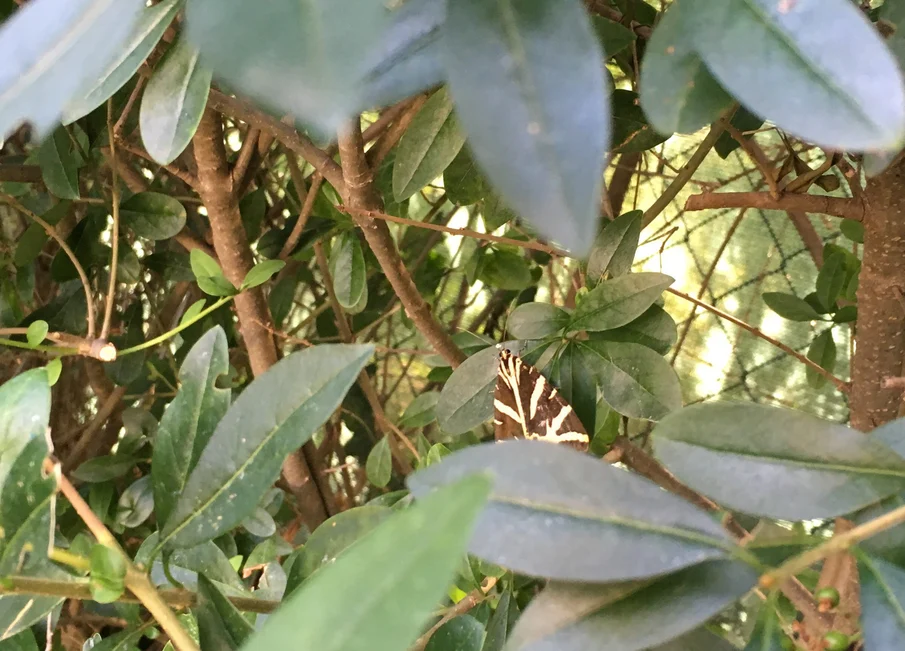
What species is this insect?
Euplagia quadripunctaria
